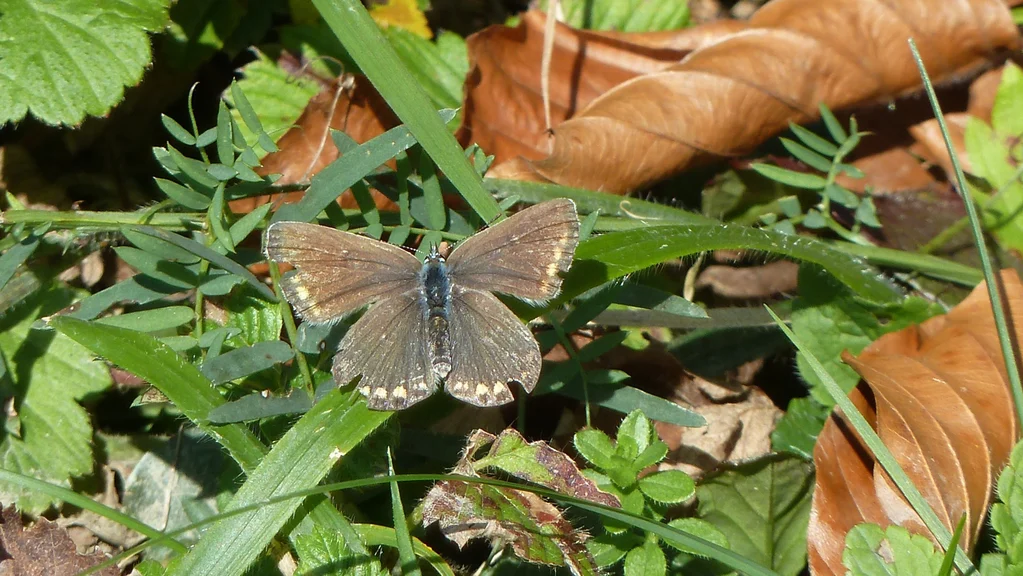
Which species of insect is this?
Polyommatus icarus
